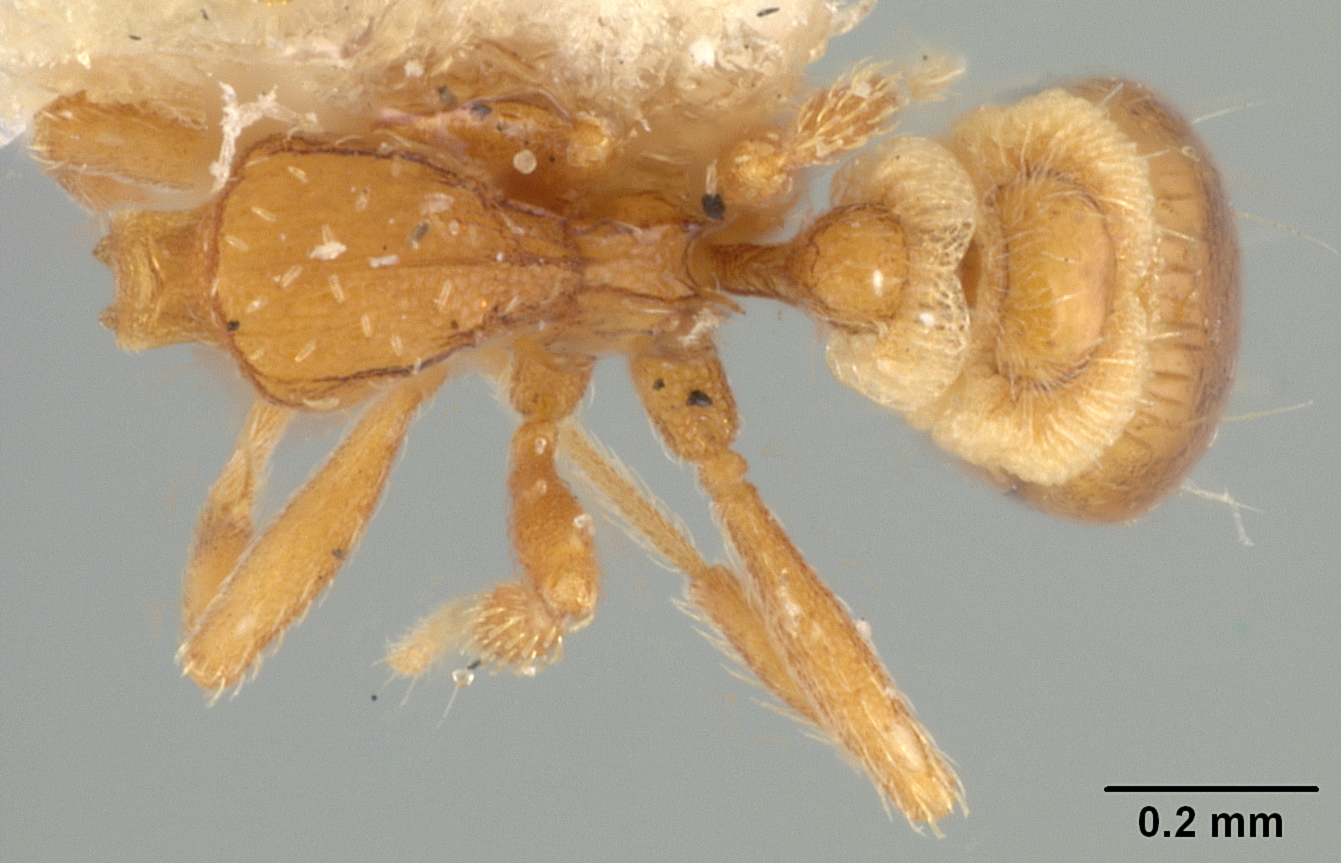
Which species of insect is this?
Strumigenys angulata
